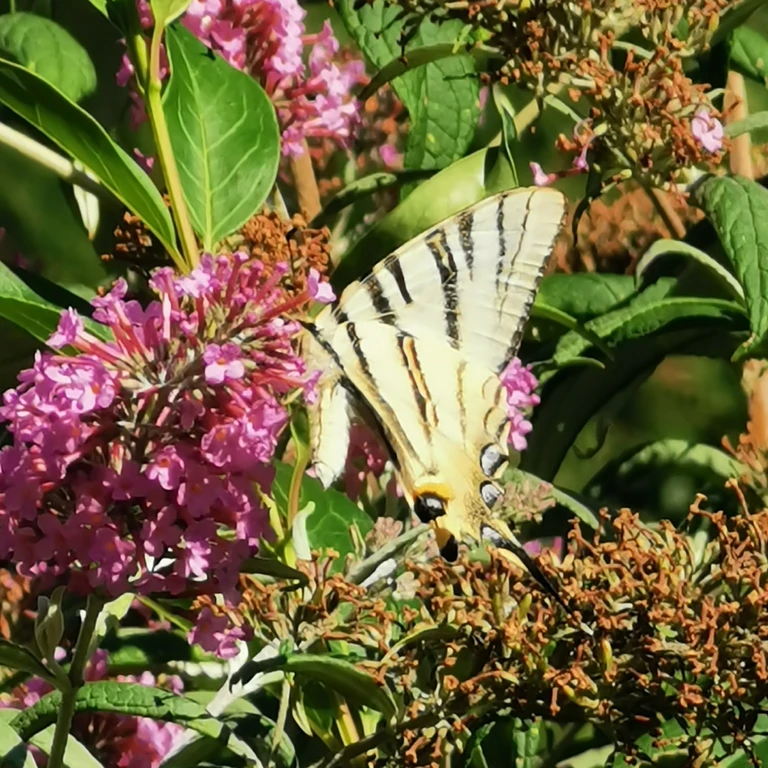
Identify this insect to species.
Iphiclides podalirius
